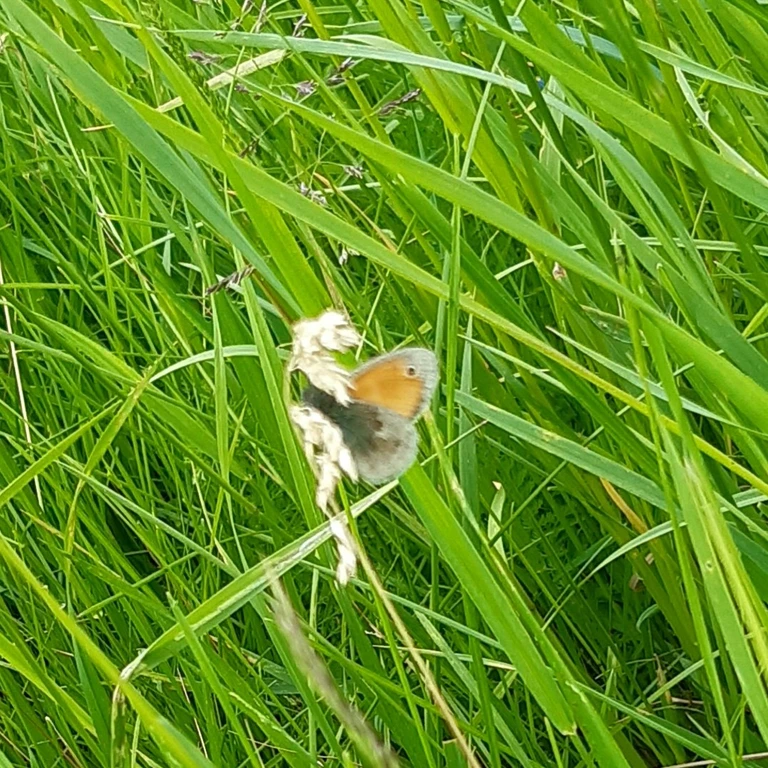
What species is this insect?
Coenonympha pamphilus
